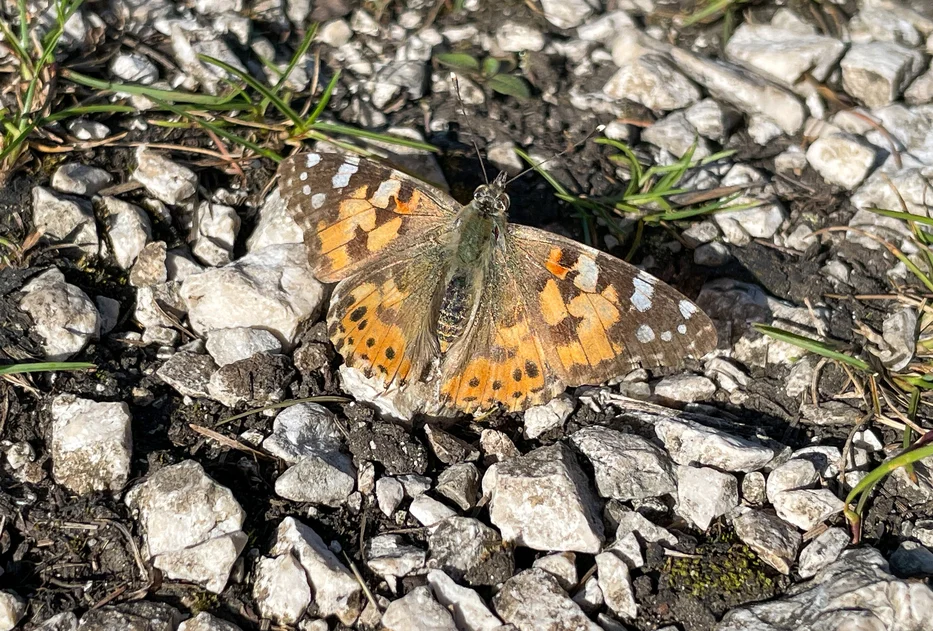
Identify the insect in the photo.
Vanessa cardui
